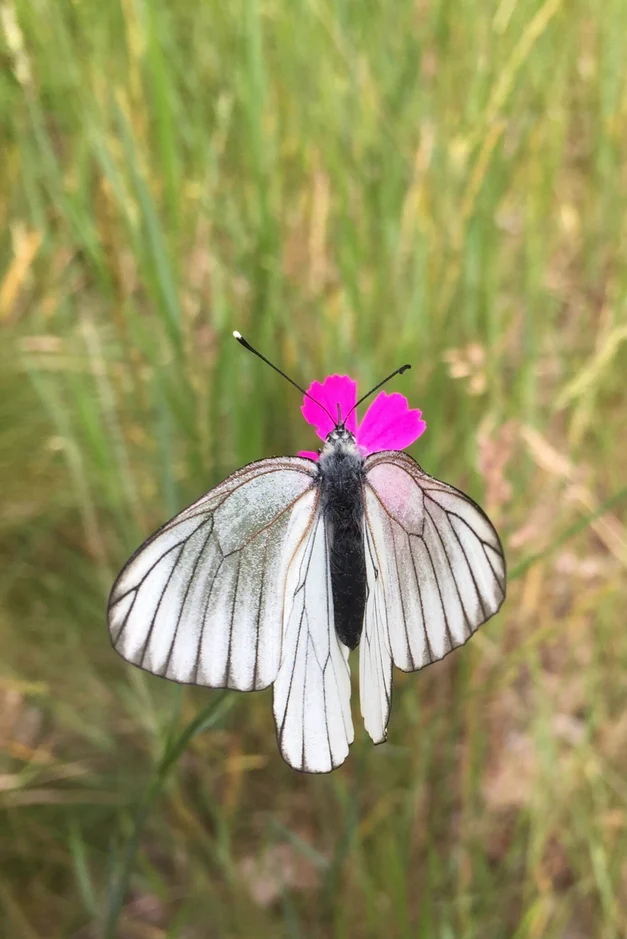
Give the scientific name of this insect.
Aporia crataegi
